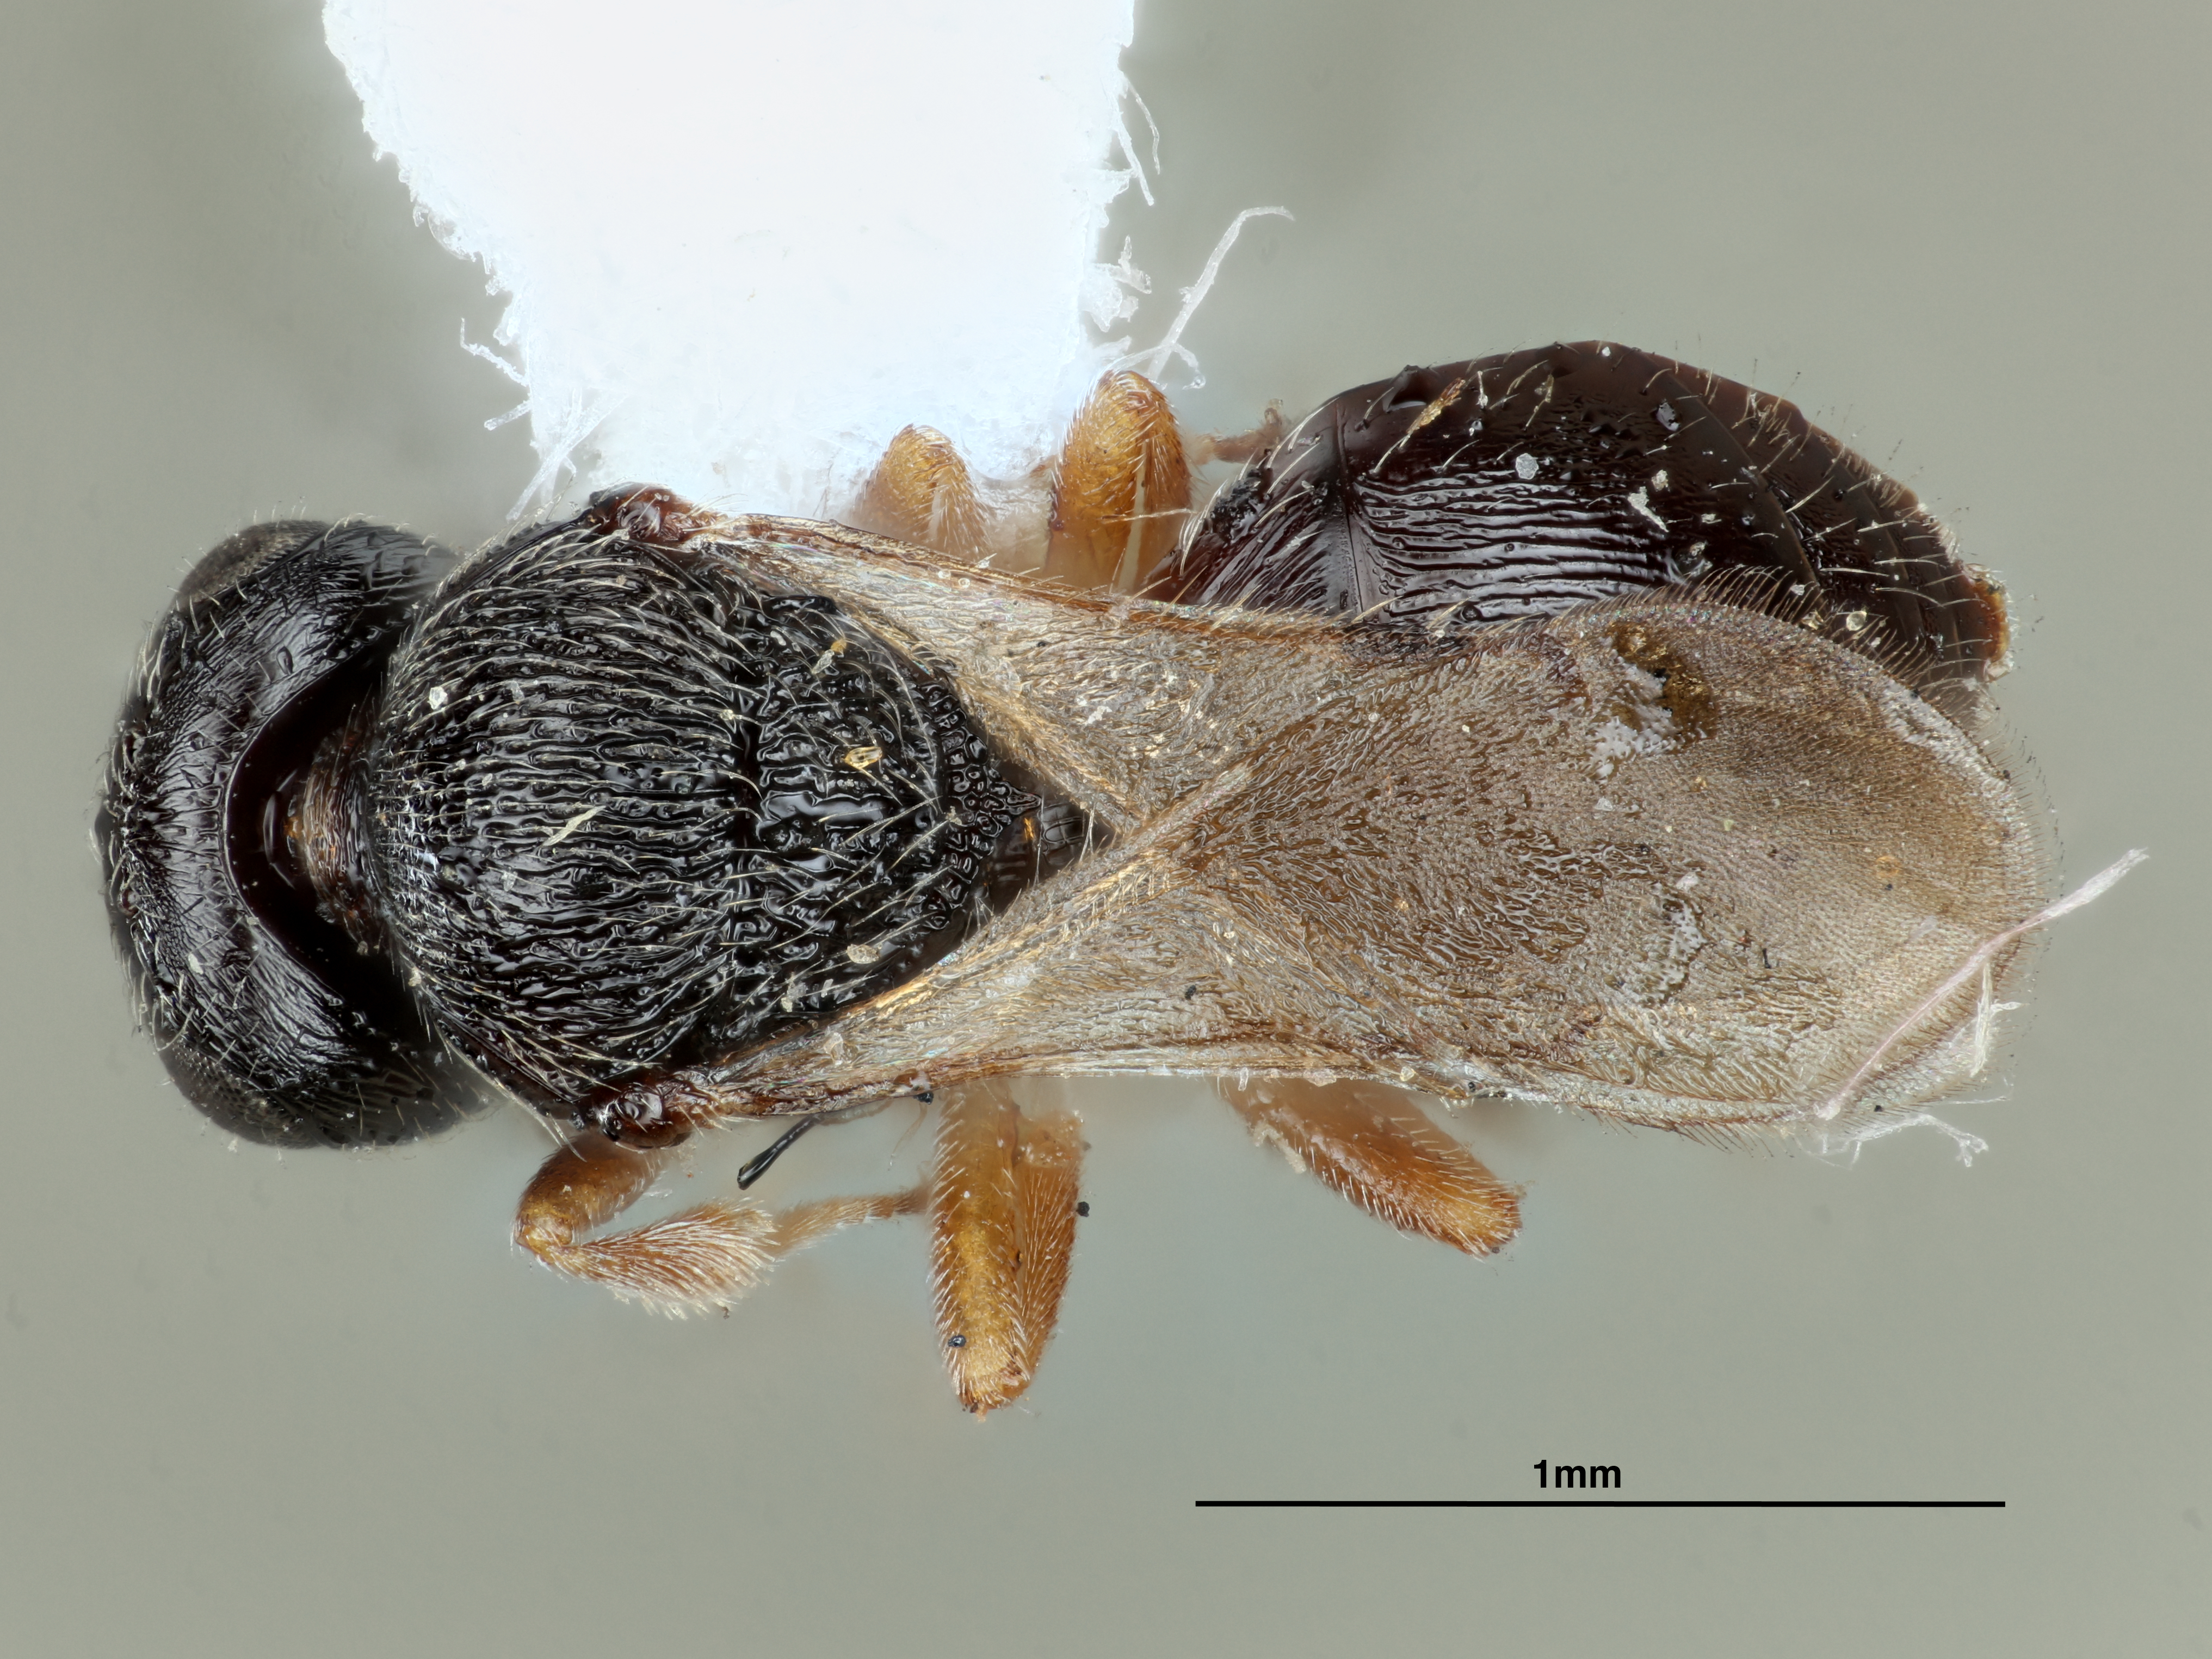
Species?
Teleas coxalis
